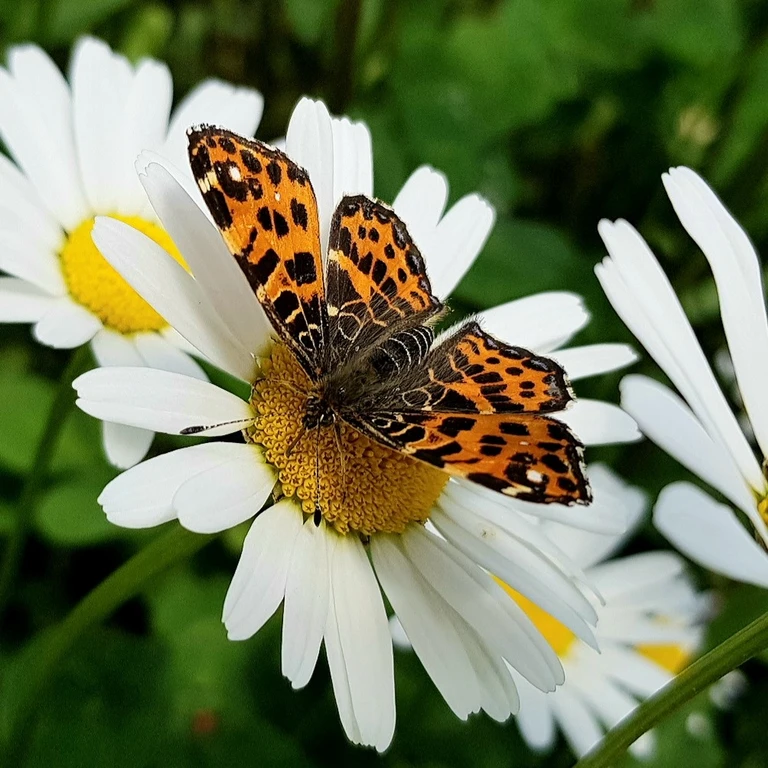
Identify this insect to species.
Araschnia levana
